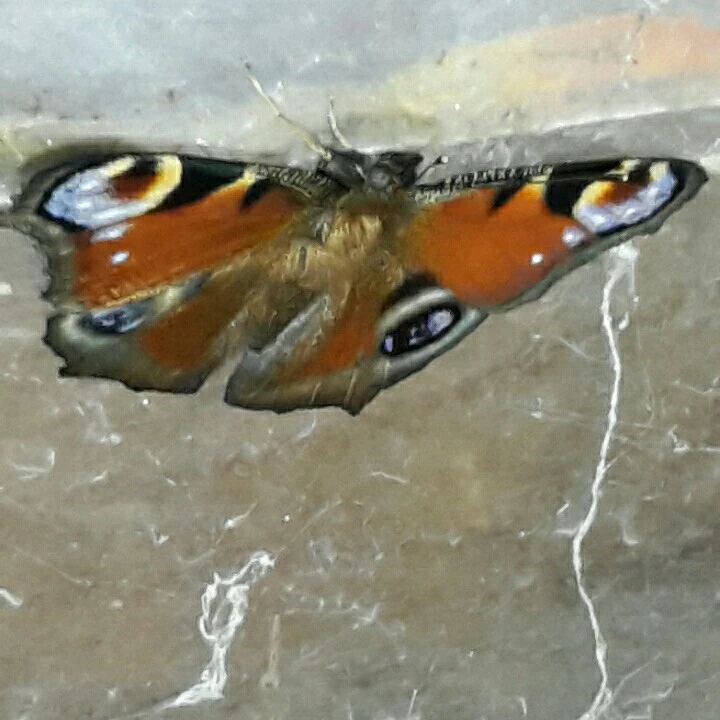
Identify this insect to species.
Aglais io
